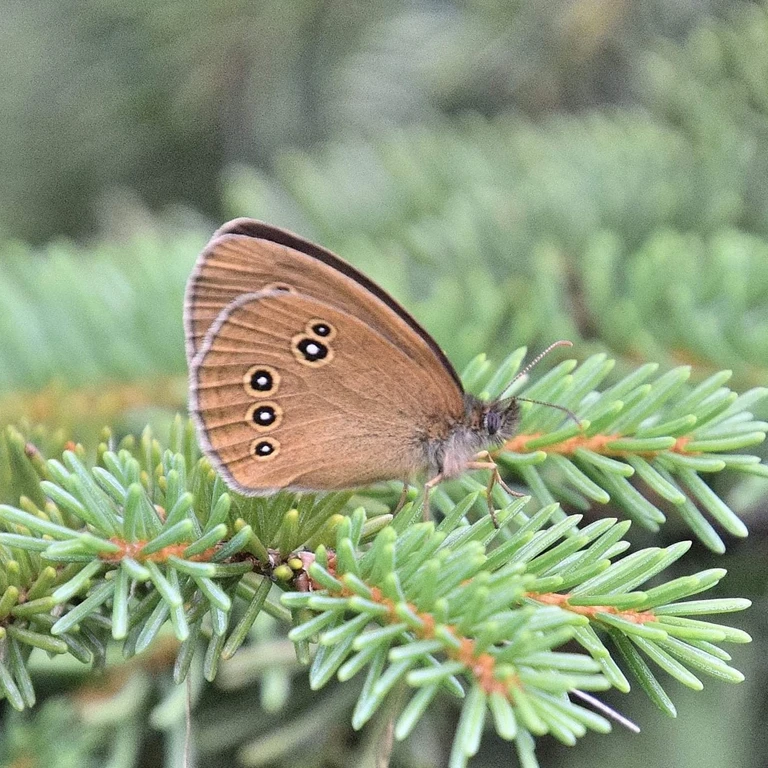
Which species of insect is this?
Aphantopus hyperantus
